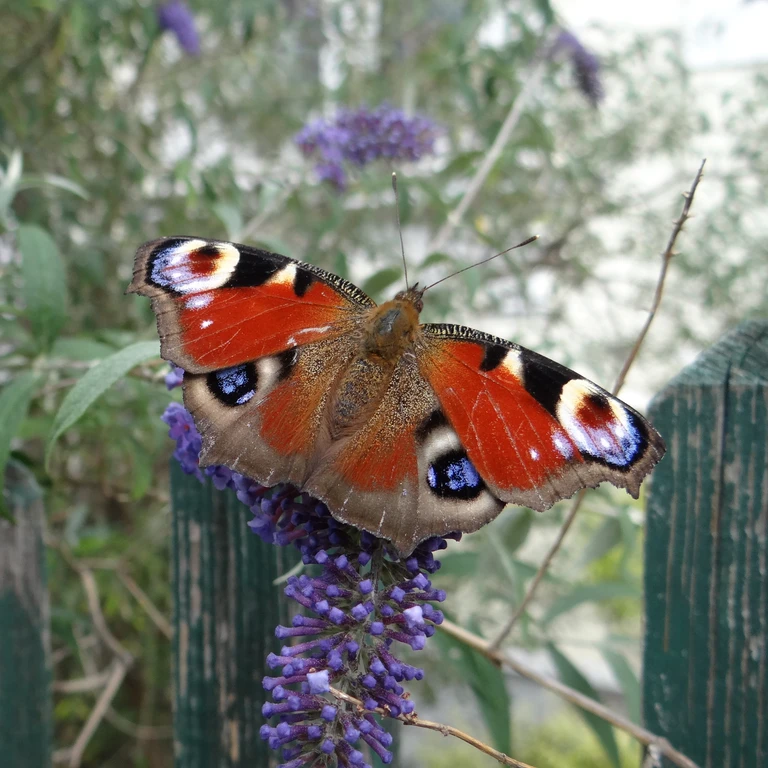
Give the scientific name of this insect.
Aglais io
